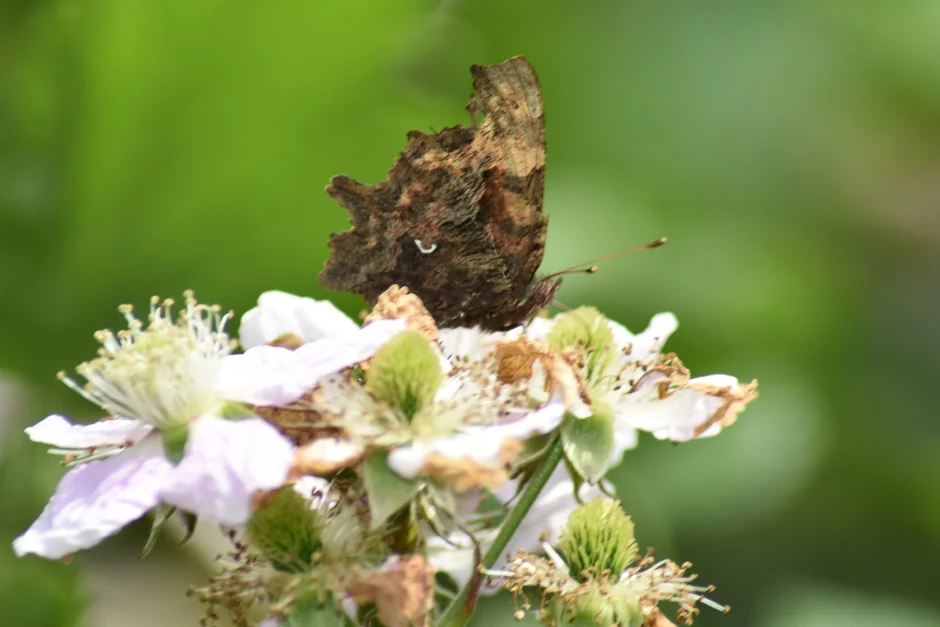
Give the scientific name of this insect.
Polygonia c-album
